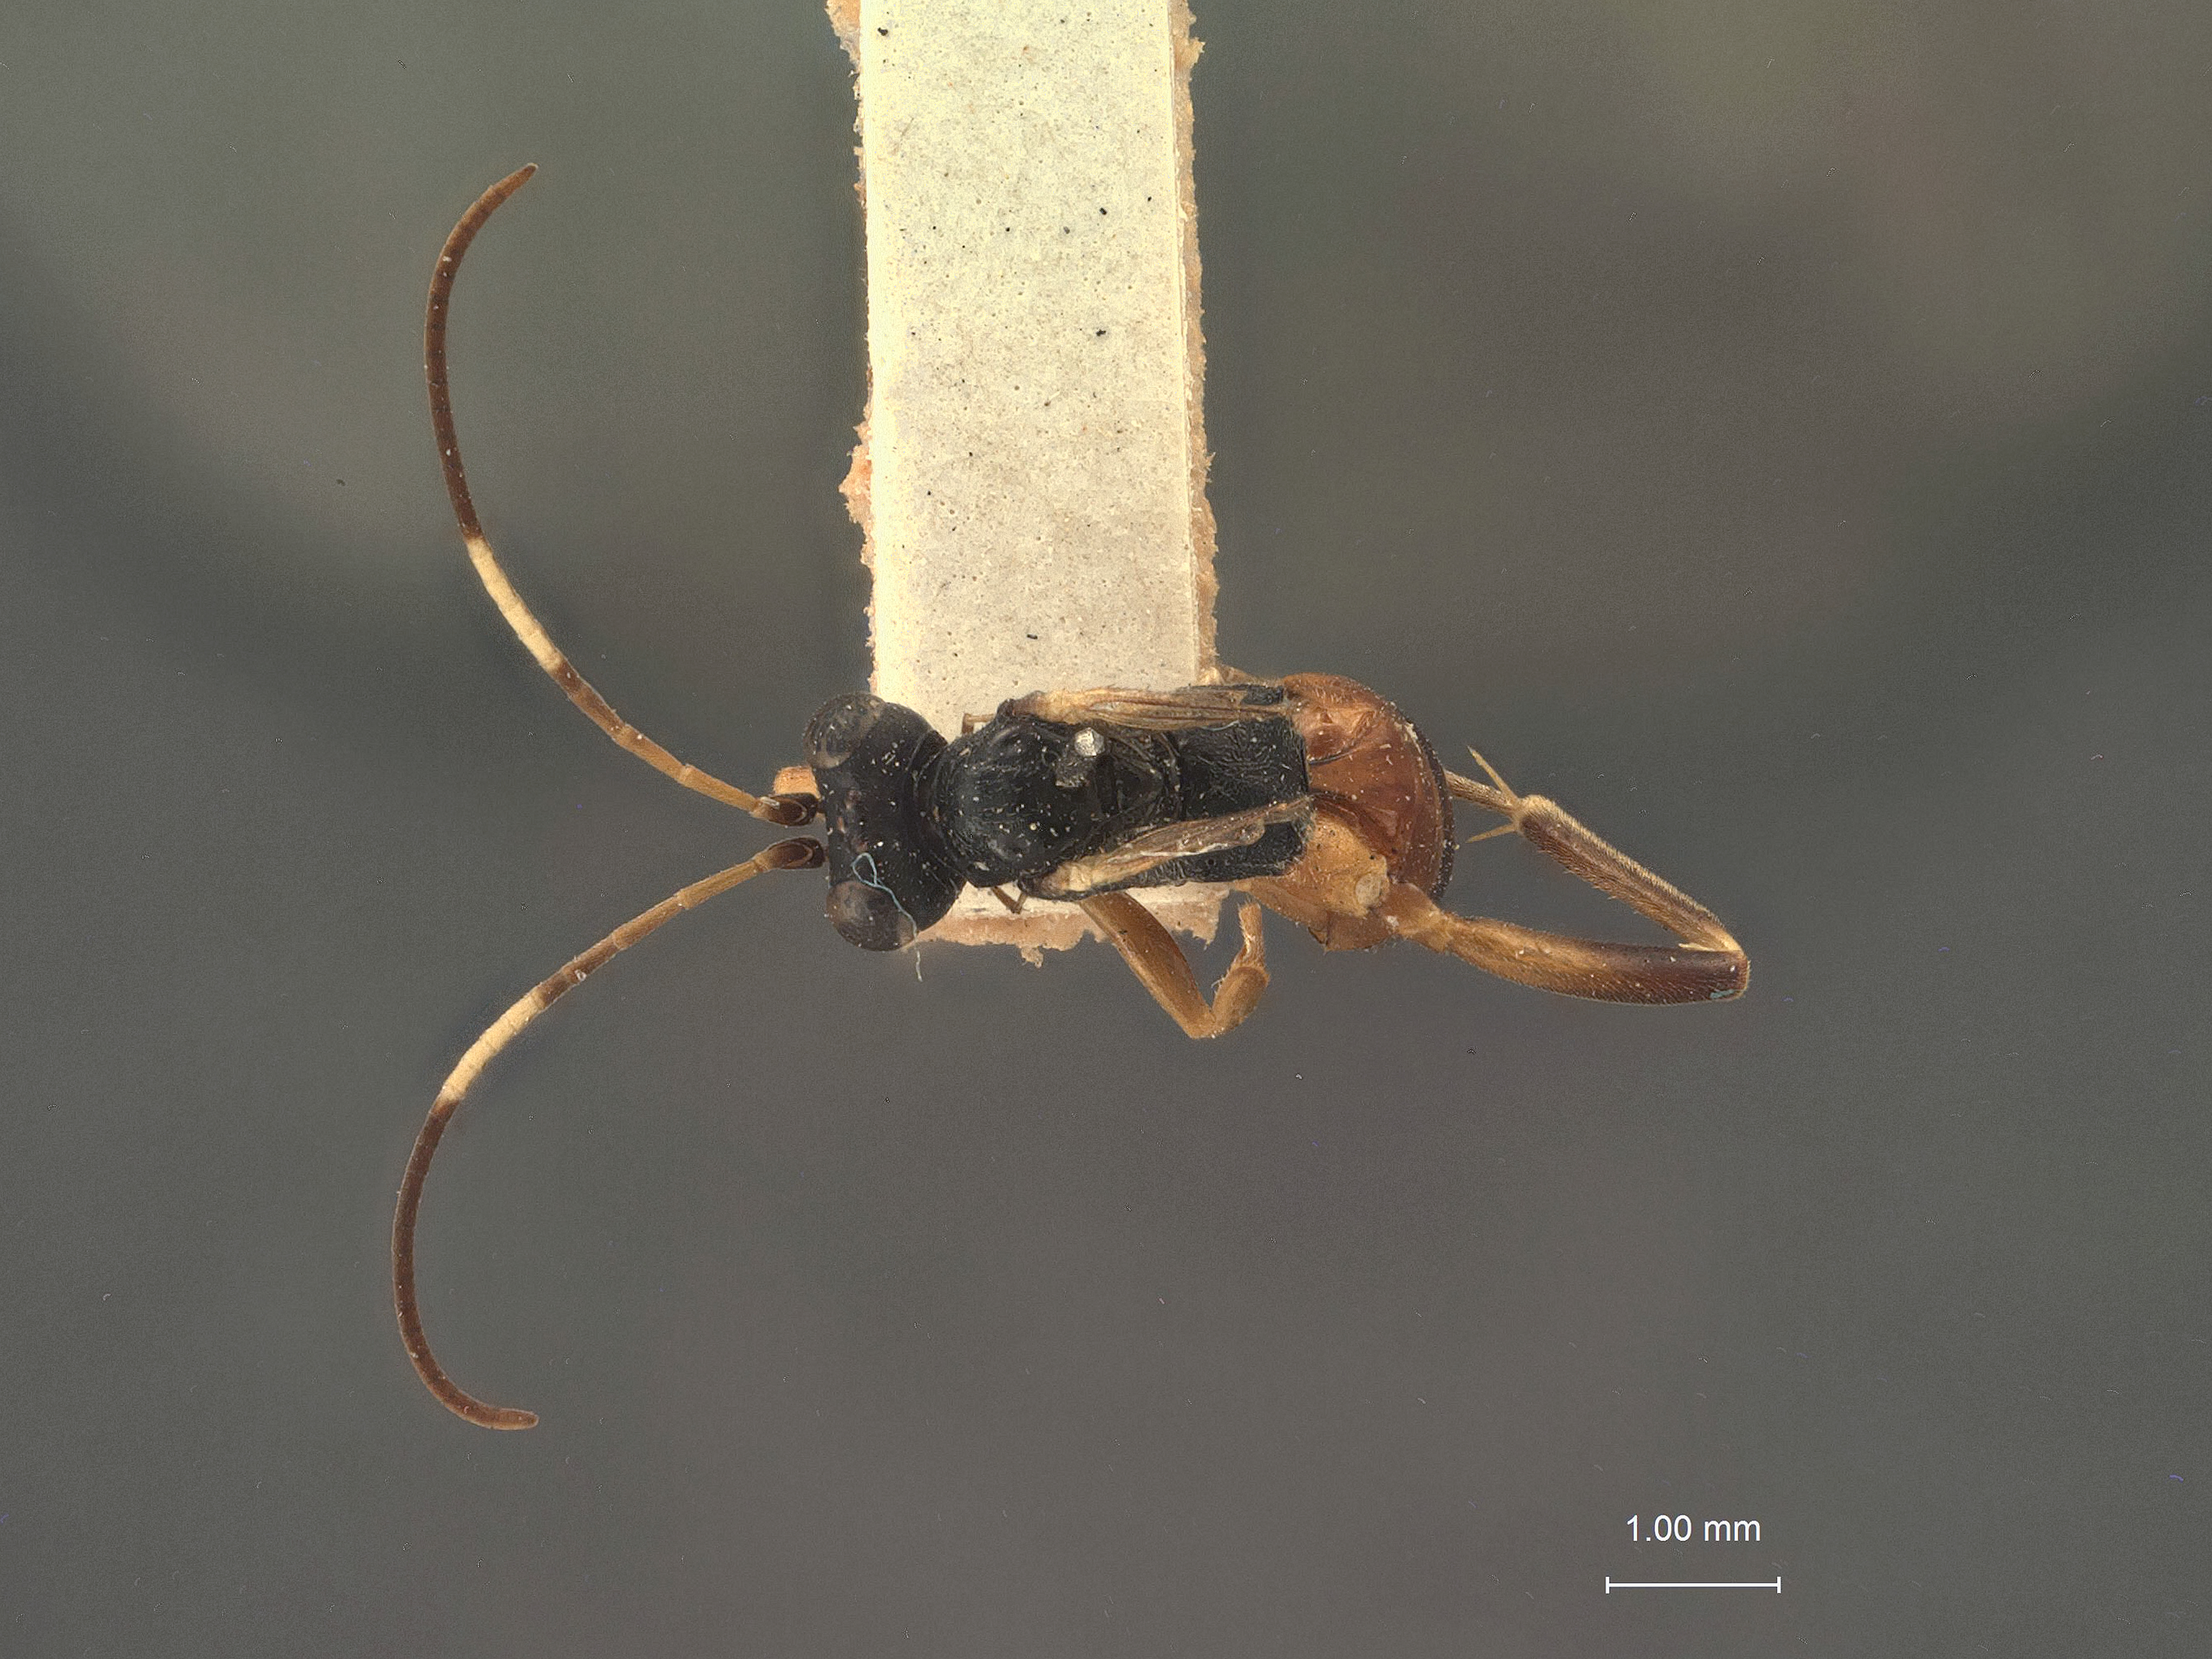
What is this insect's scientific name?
Agrothereutes slossonae
